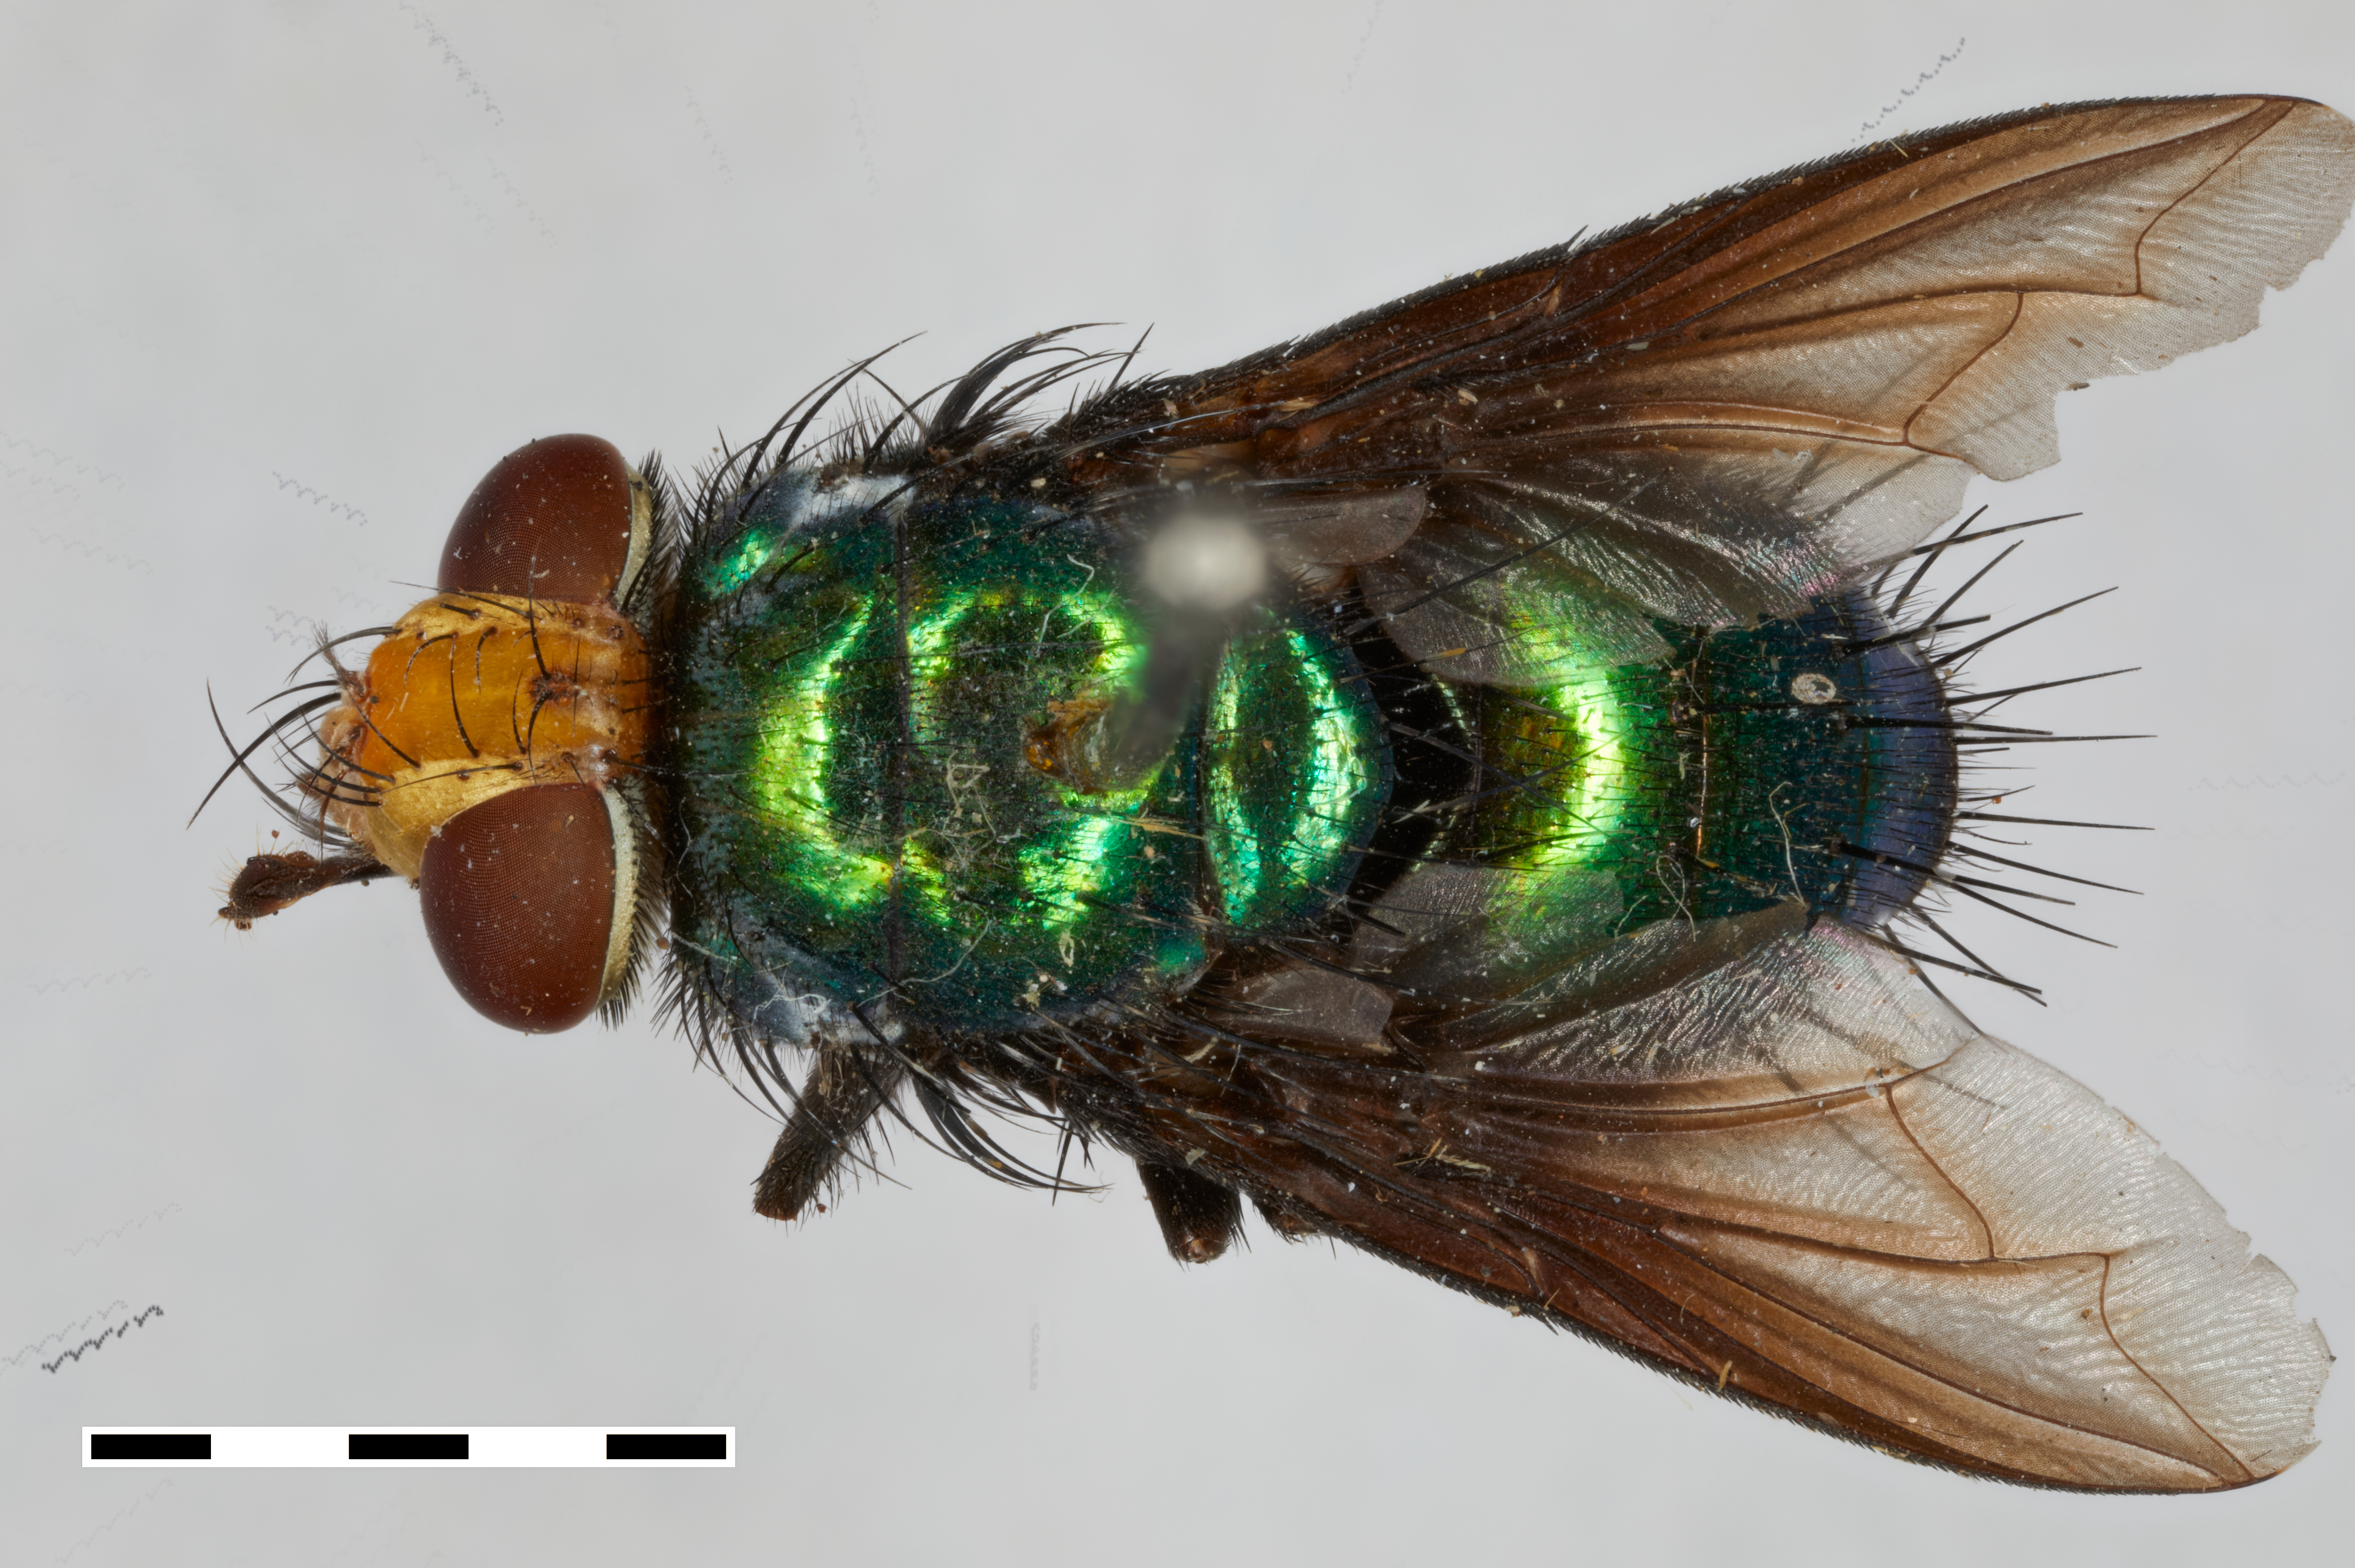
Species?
Silbomyia sumba
